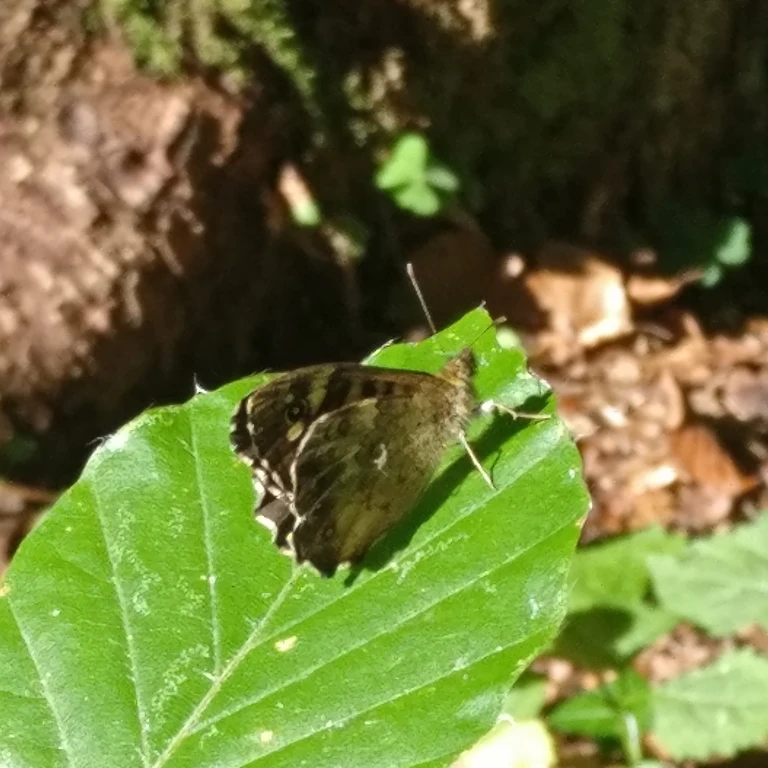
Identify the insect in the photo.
Pararge aegeria
